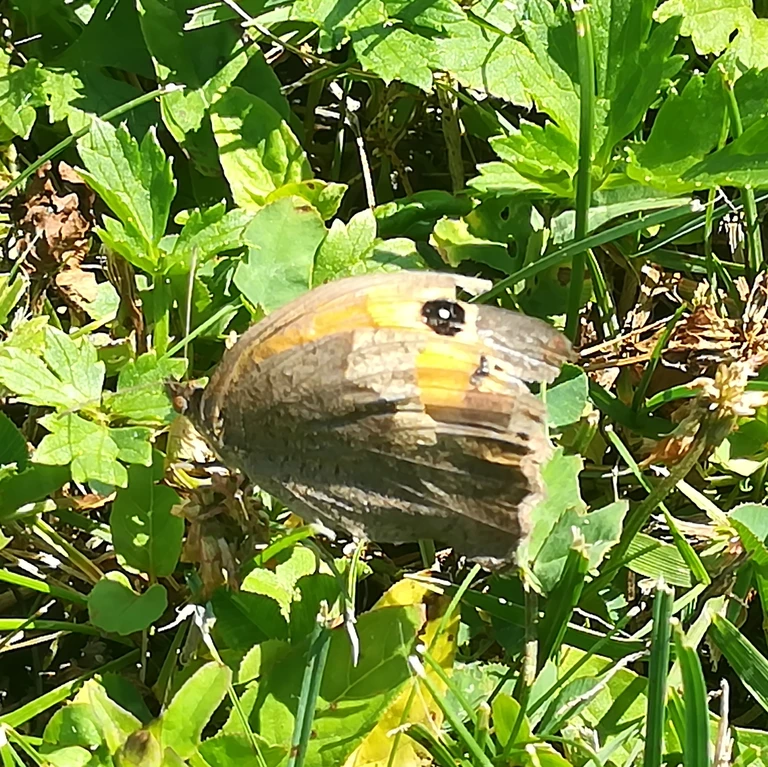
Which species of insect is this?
Maniola jurtina
